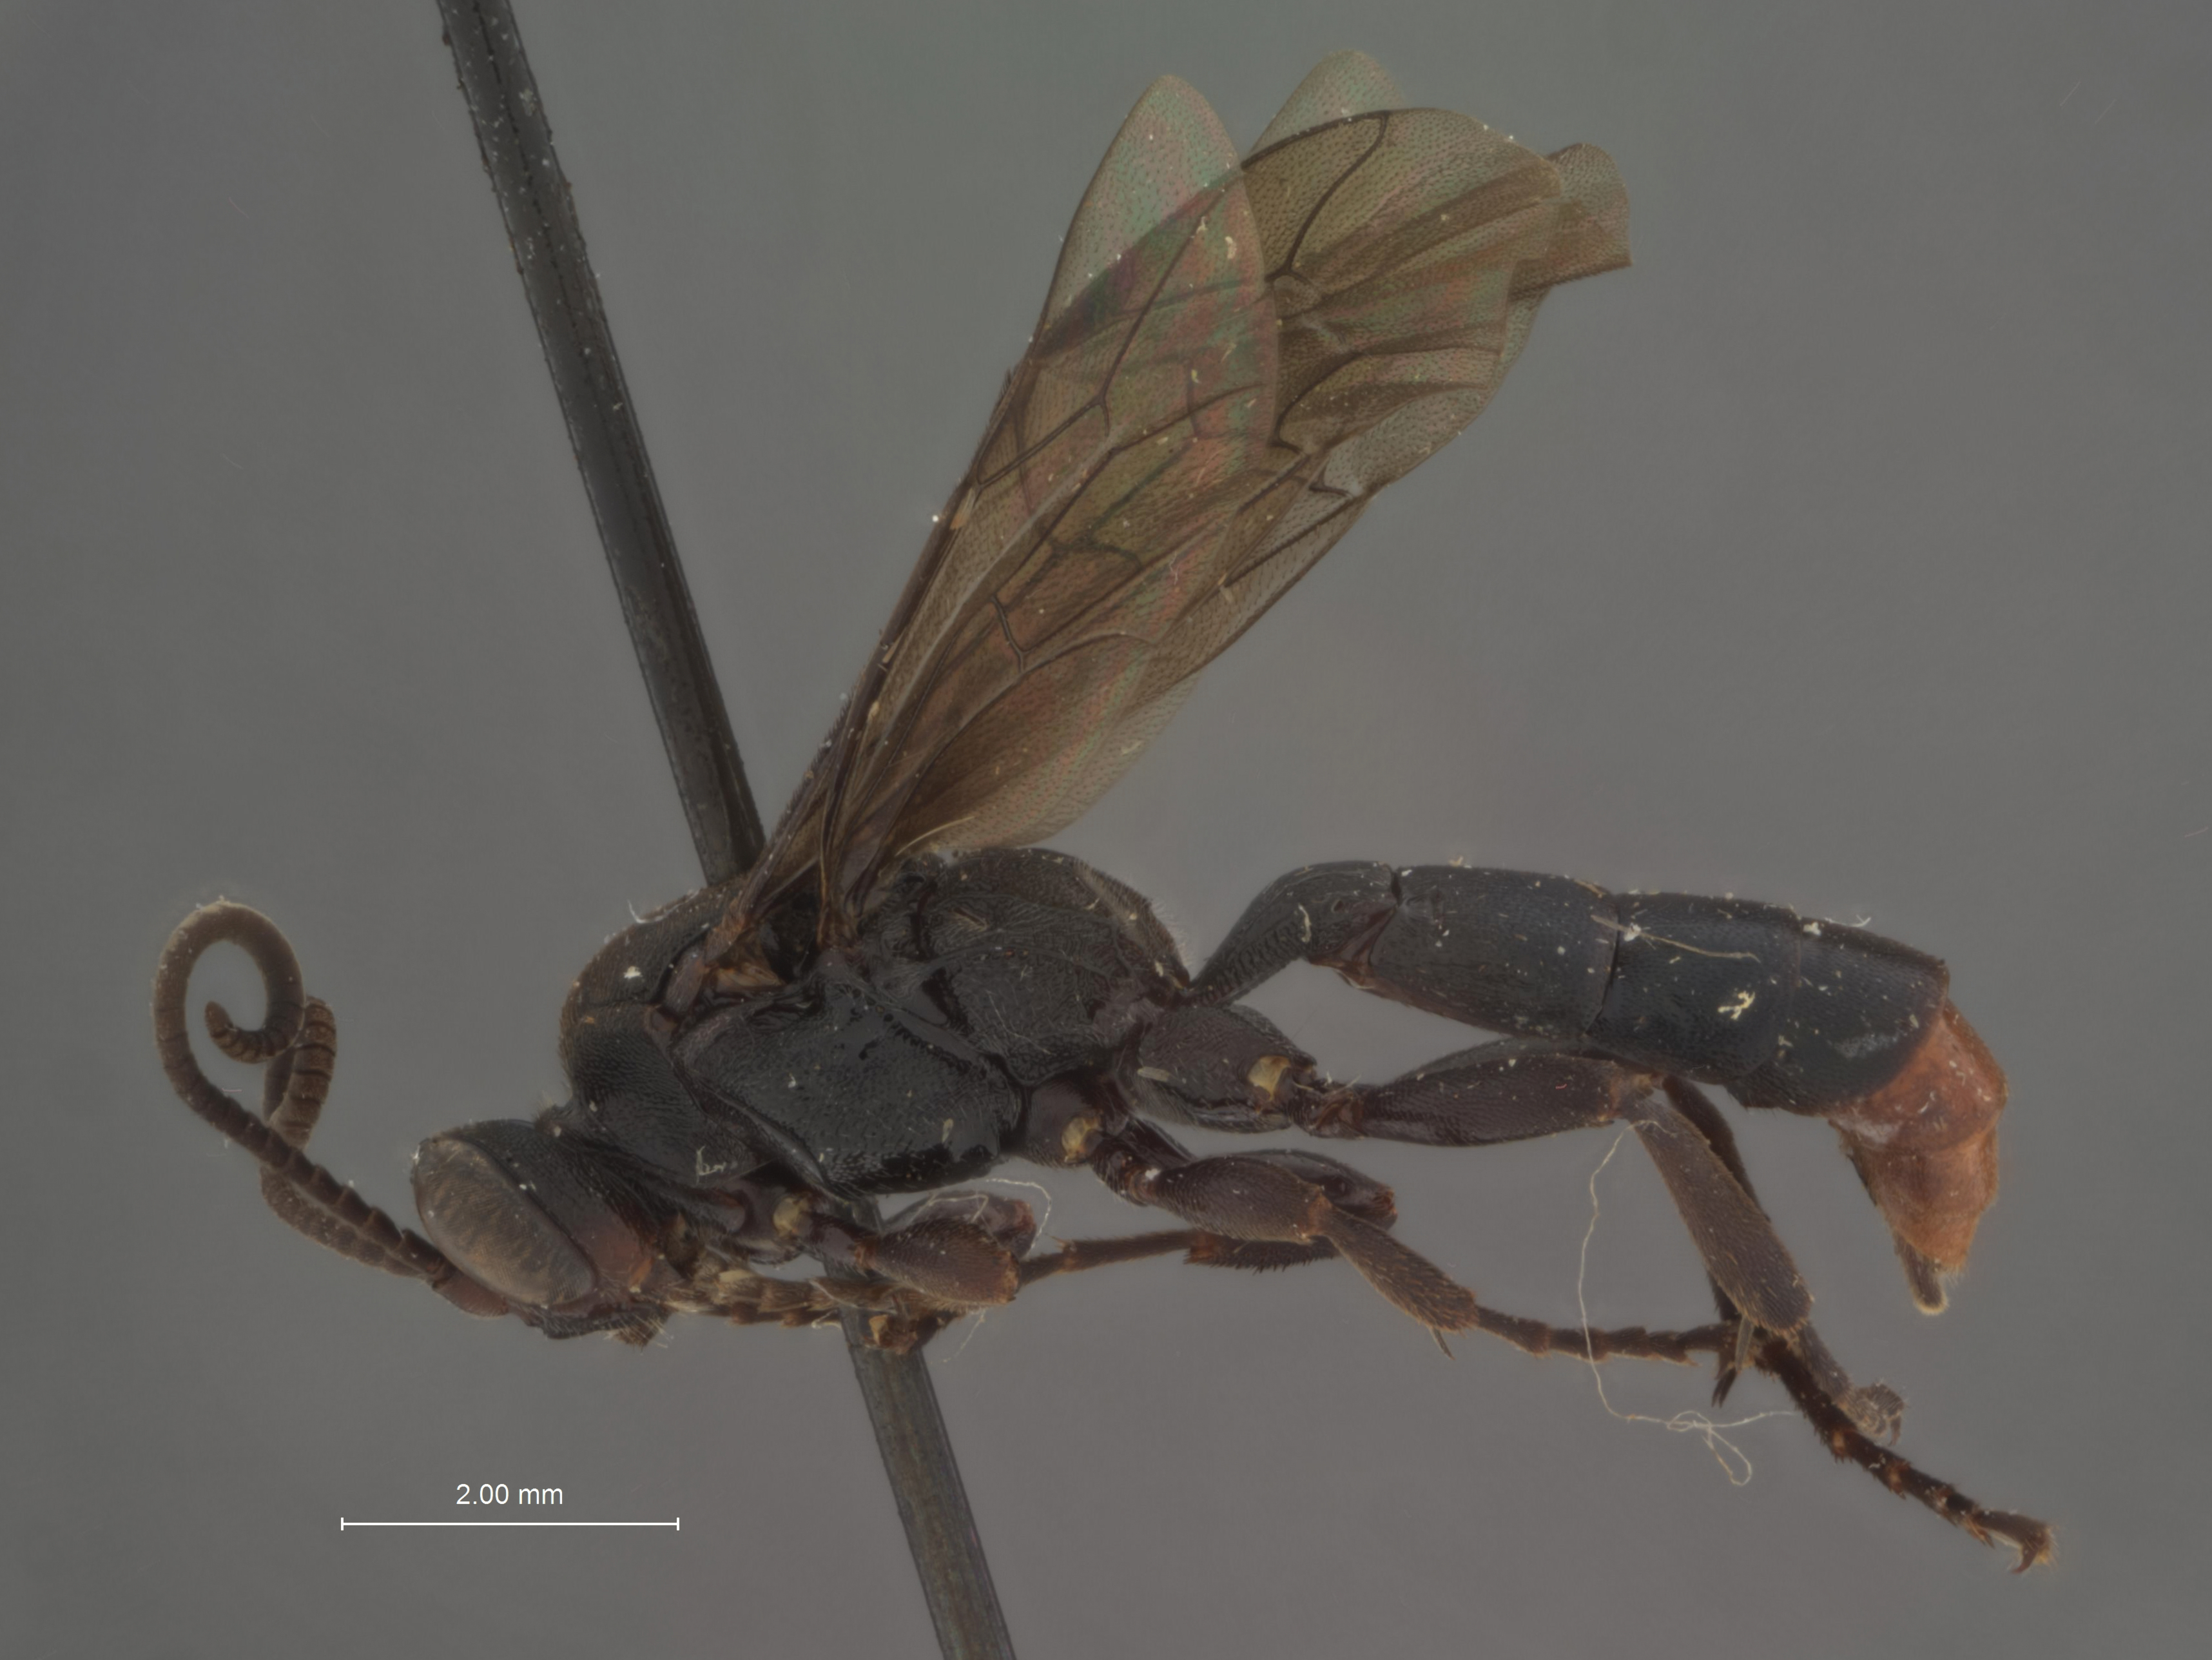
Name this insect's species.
Barichneumon brunneicauda
